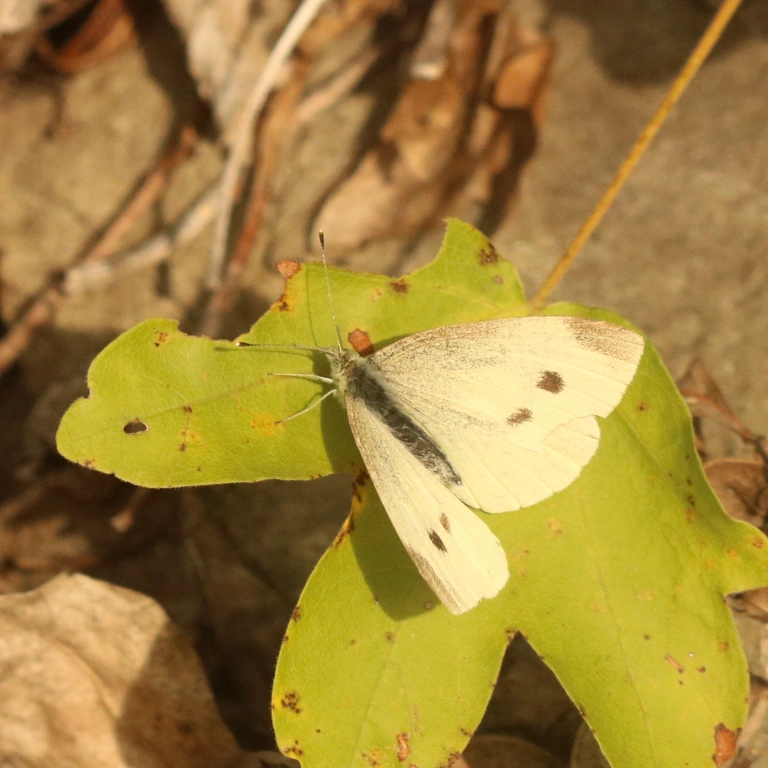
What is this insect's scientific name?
Pieris rapae
